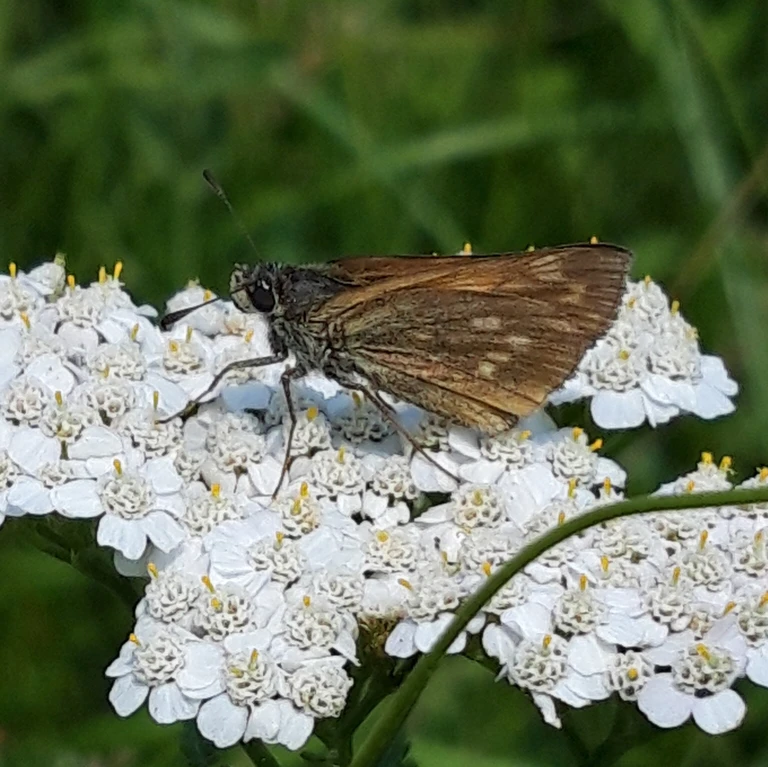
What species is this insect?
Ochlodes sylvanus (also Ochlodes venata)
